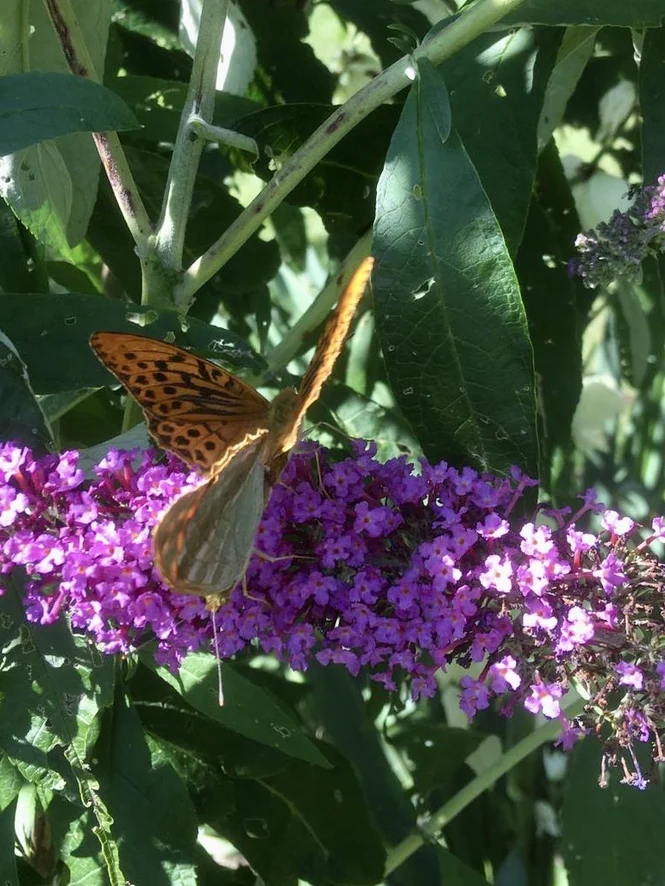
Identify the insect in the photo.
Argynnis paphia
